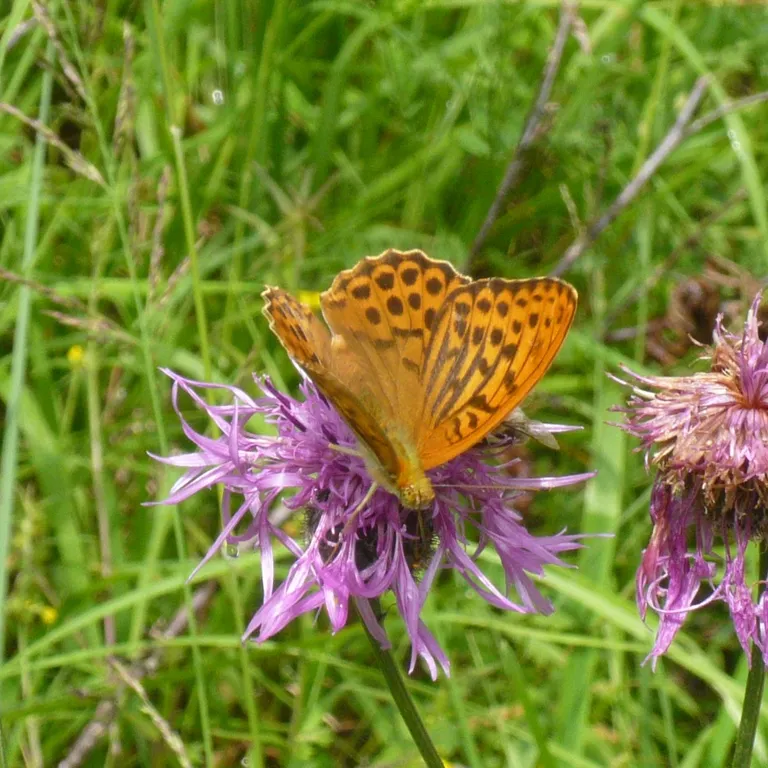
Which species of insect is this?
Argynnis paphia
